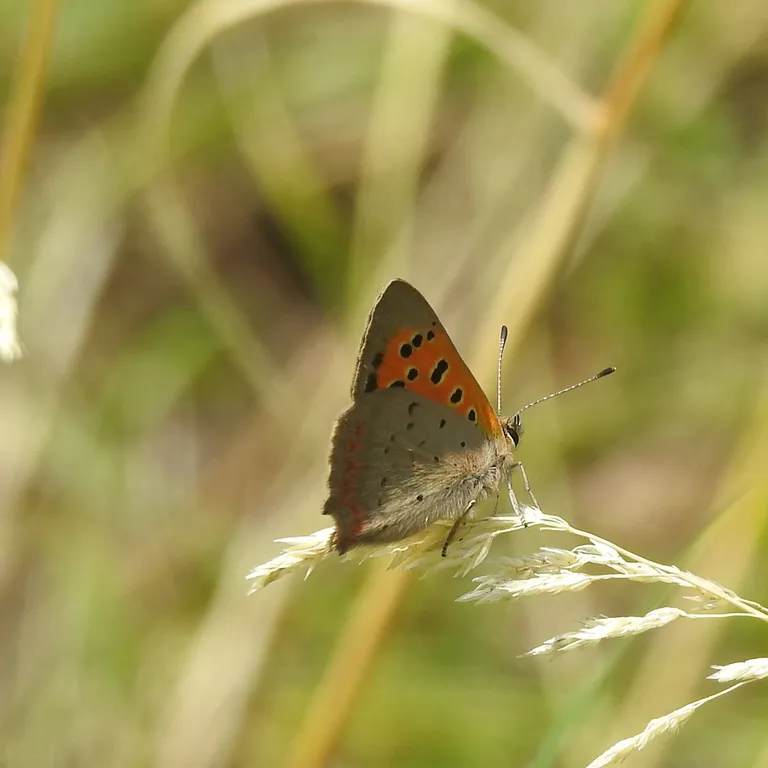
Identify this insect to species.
Lycaena phlaeas
